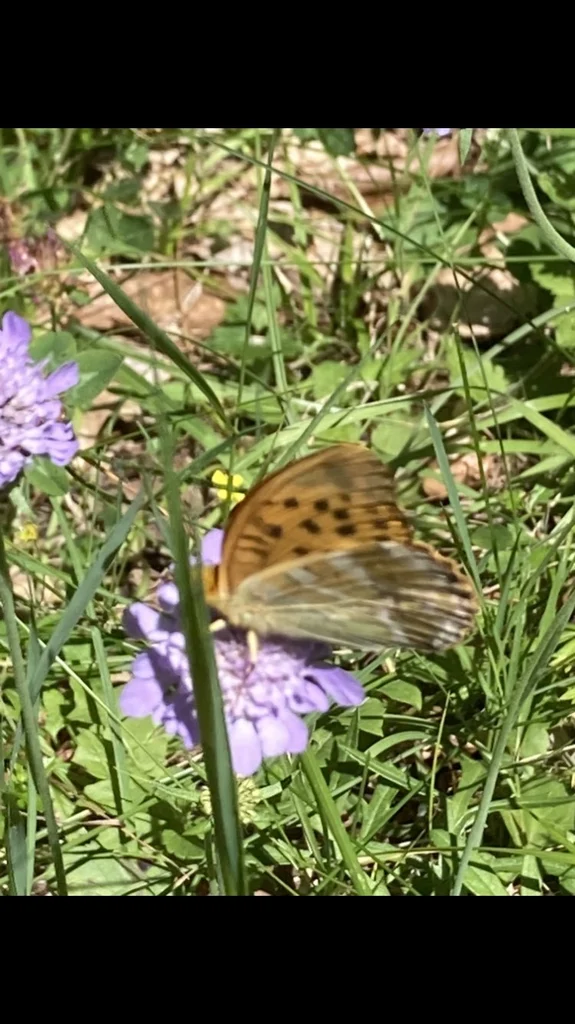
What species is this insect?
Argynnis paphia
